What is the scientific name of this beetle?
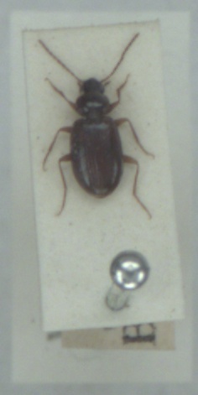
Ocys quinquestriatus
